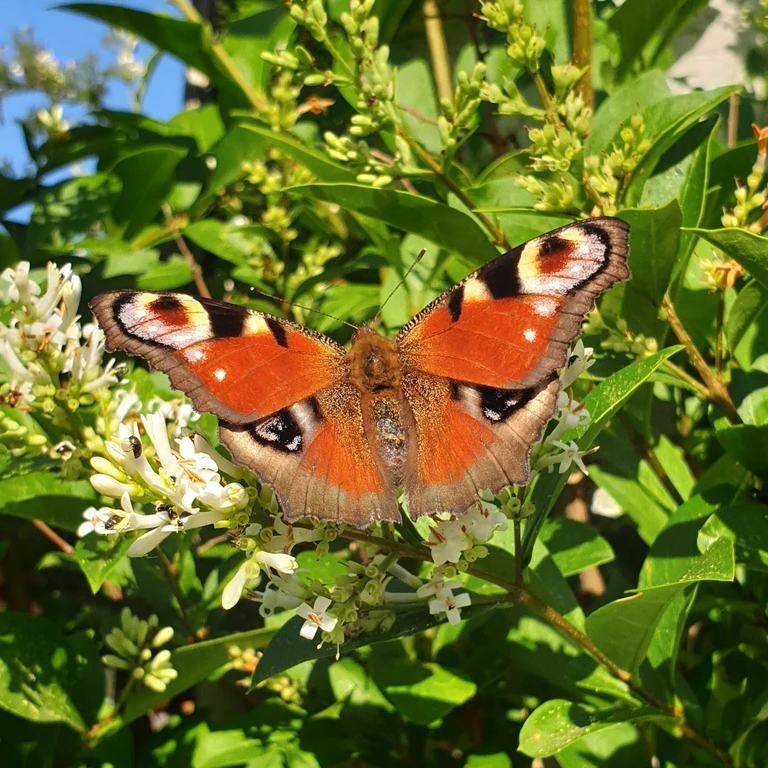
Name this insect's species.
Aglais io
